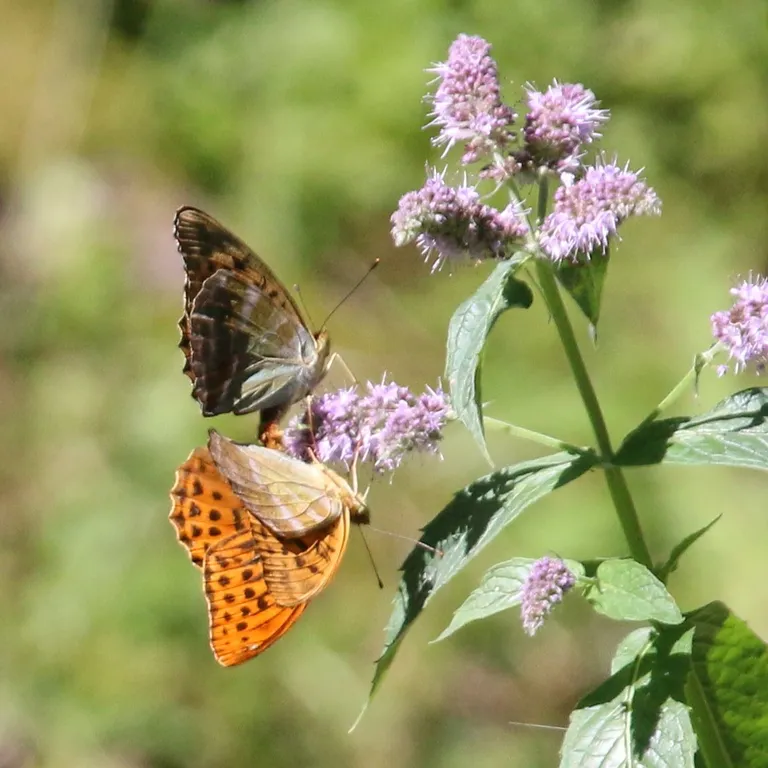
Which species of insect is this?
Argynnis paphia
